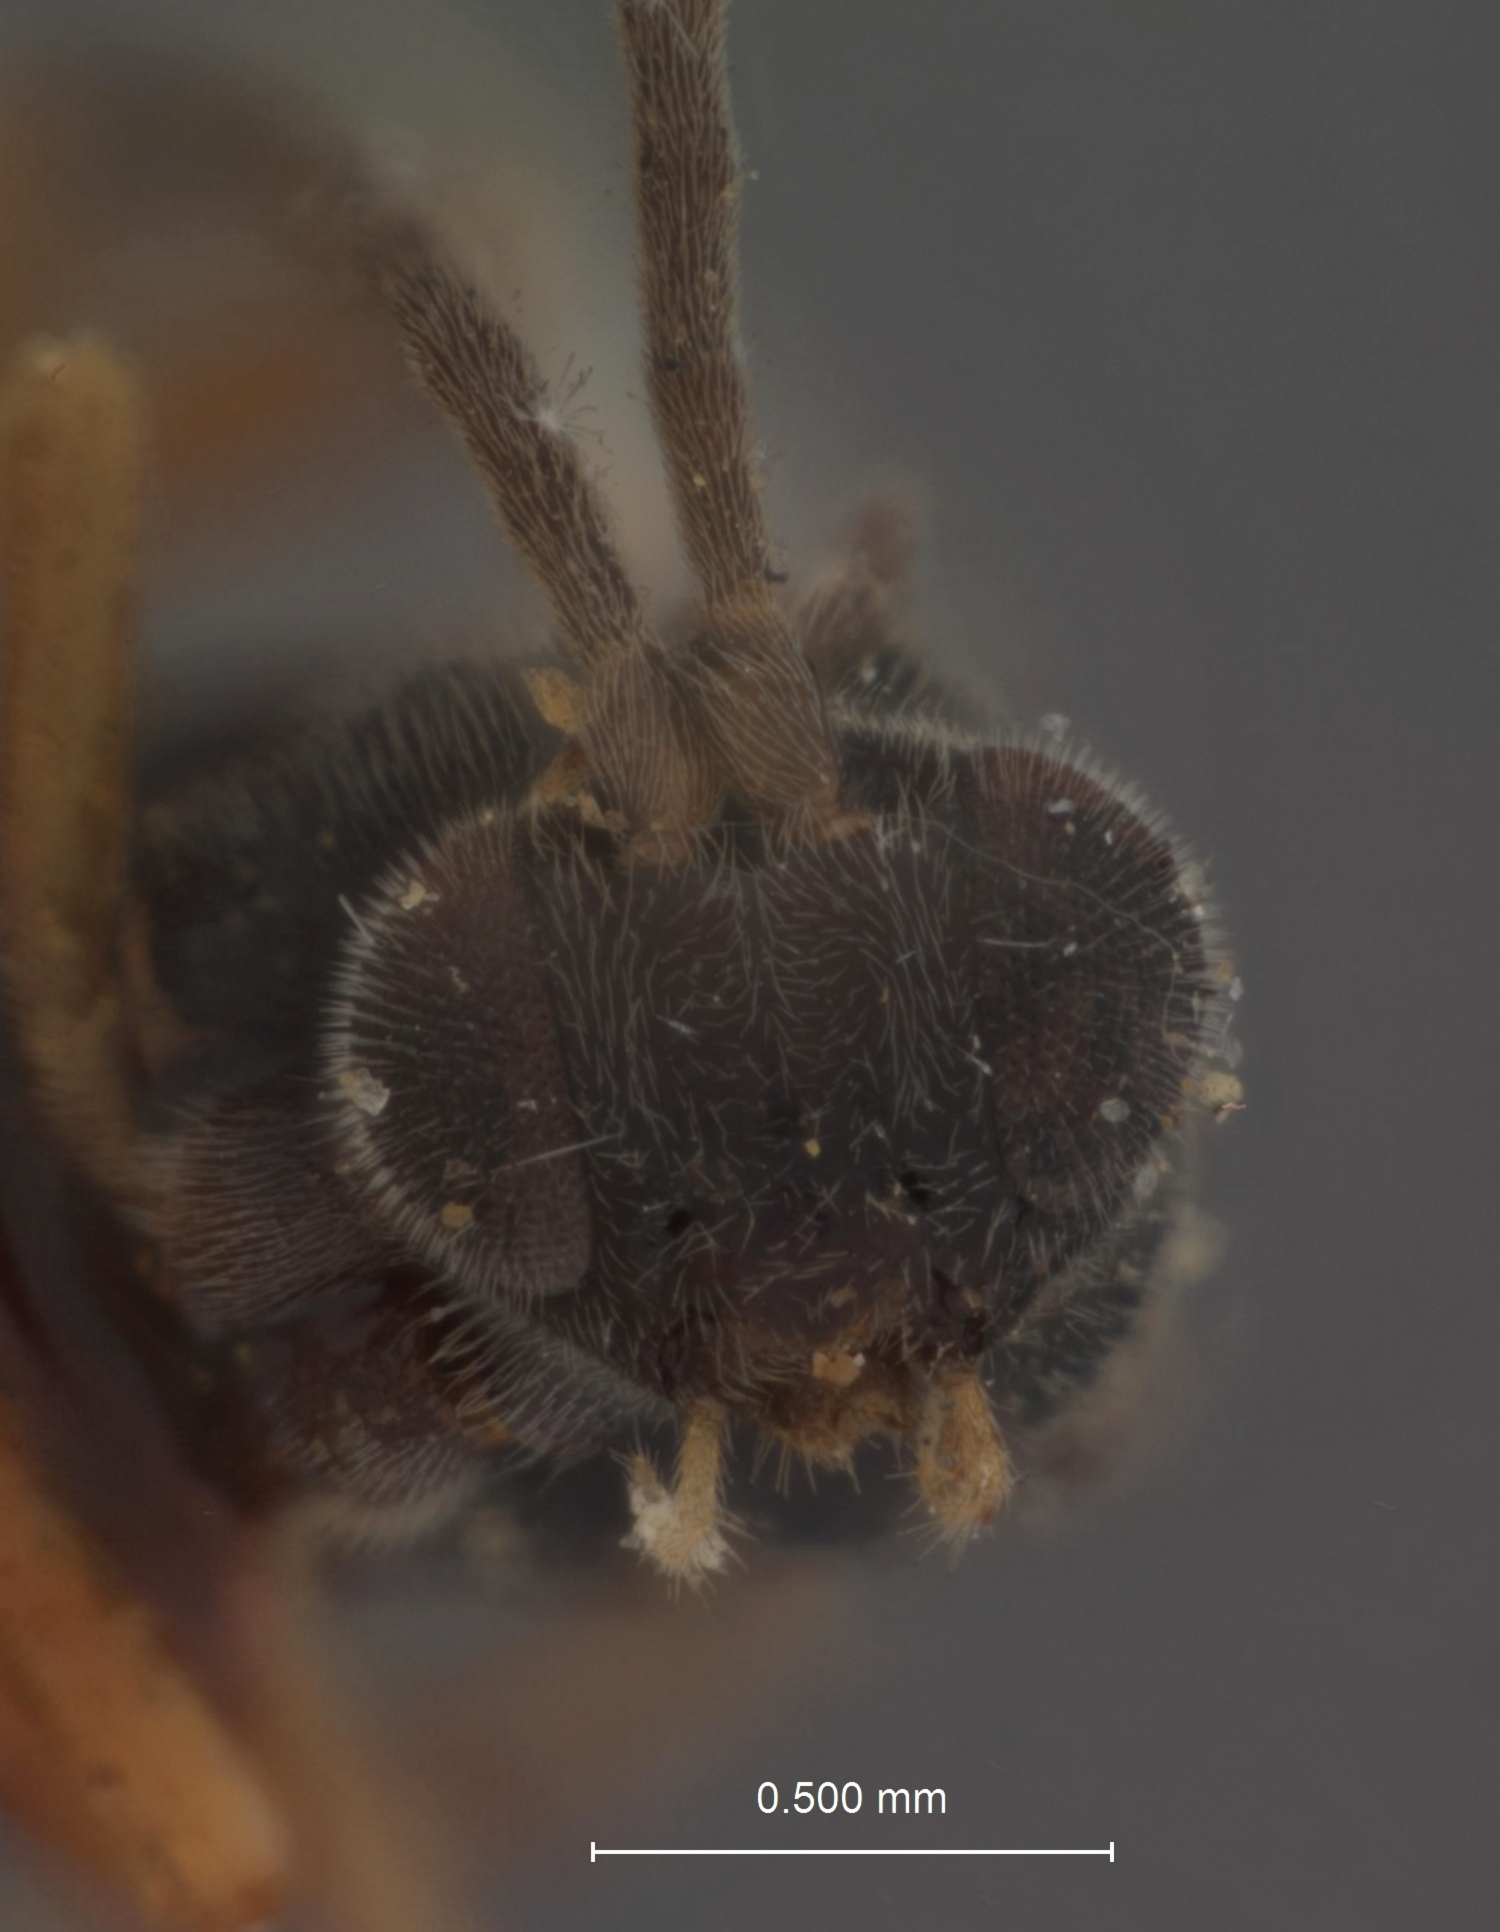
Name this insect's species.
Apanteles dissimile
